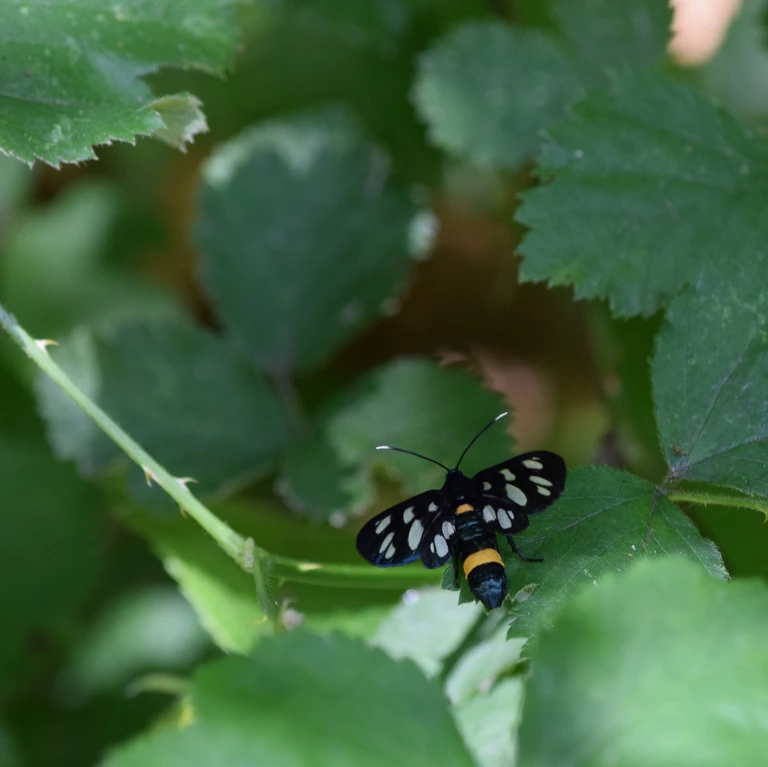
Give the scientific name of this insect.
Amata phegea
